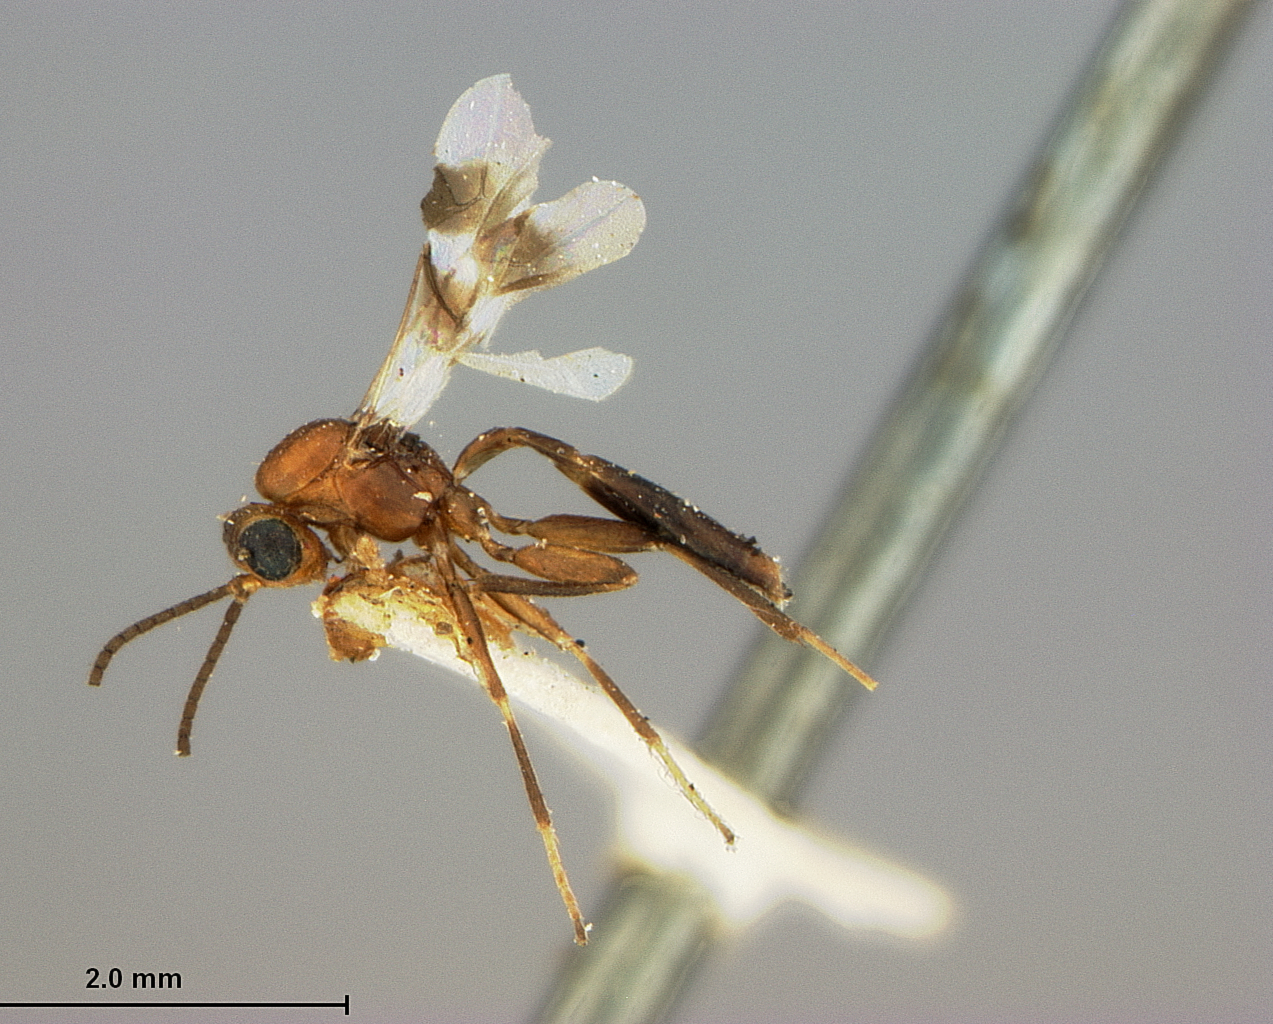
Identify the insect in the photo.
Aphidius bifasciatus
